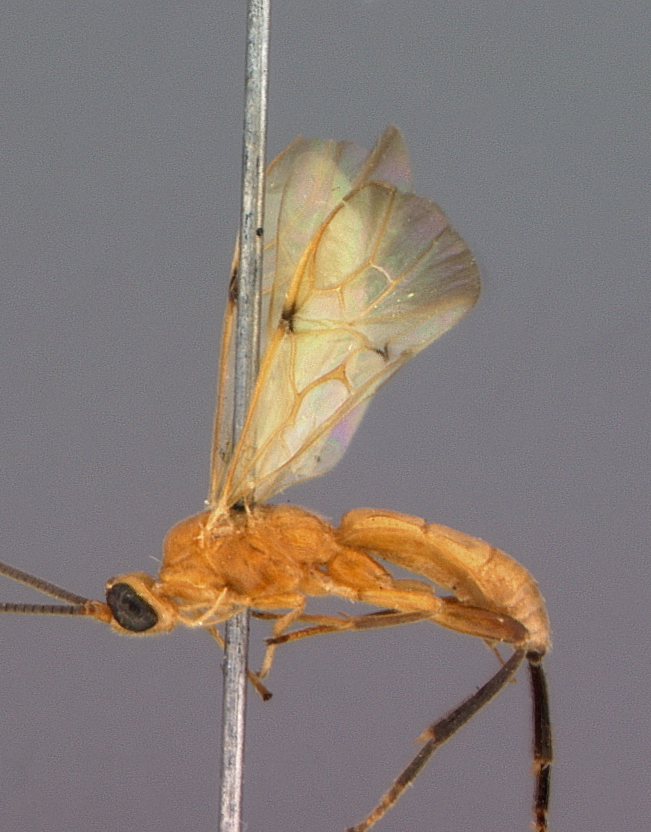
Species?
Aleiodes bakeri
